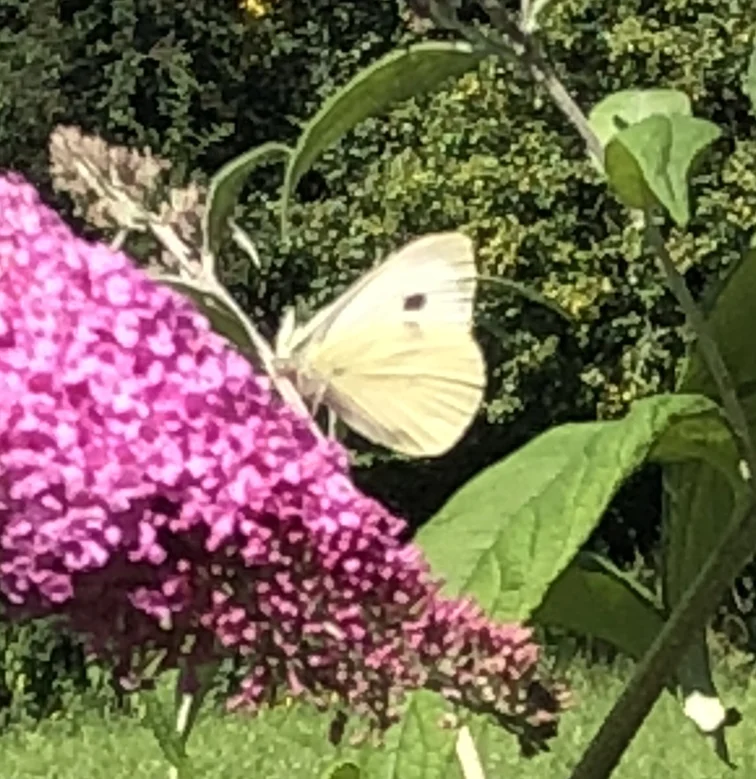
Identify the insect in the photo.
Pieris brassicae
